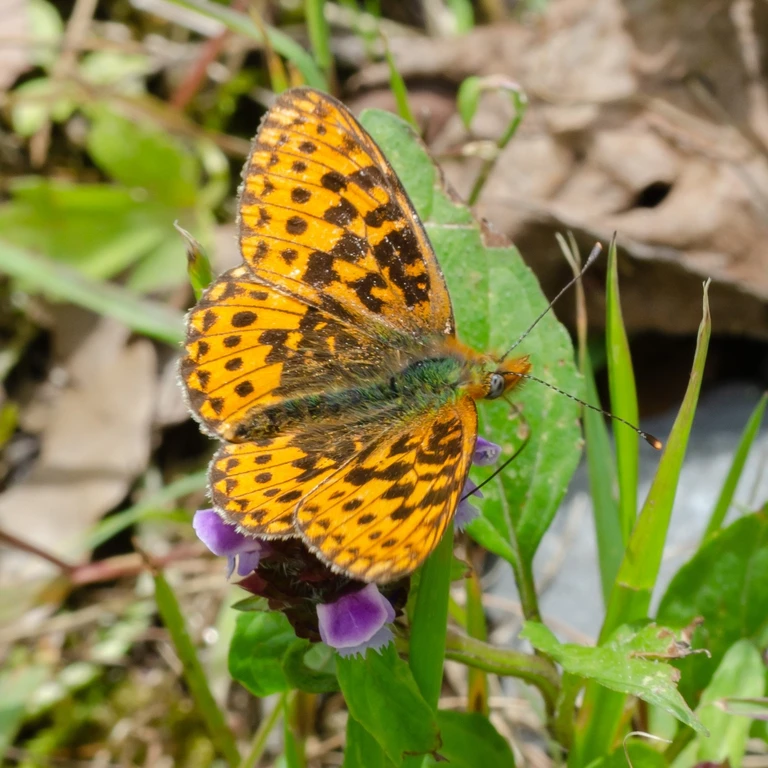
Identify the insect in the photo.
Boloria selene
